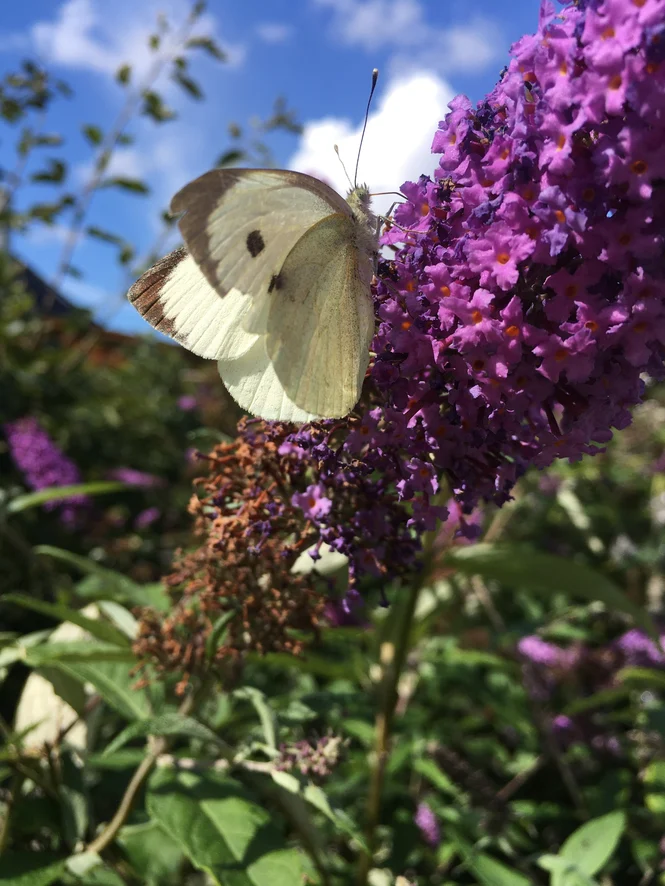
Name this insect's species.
Pieris brassicae
